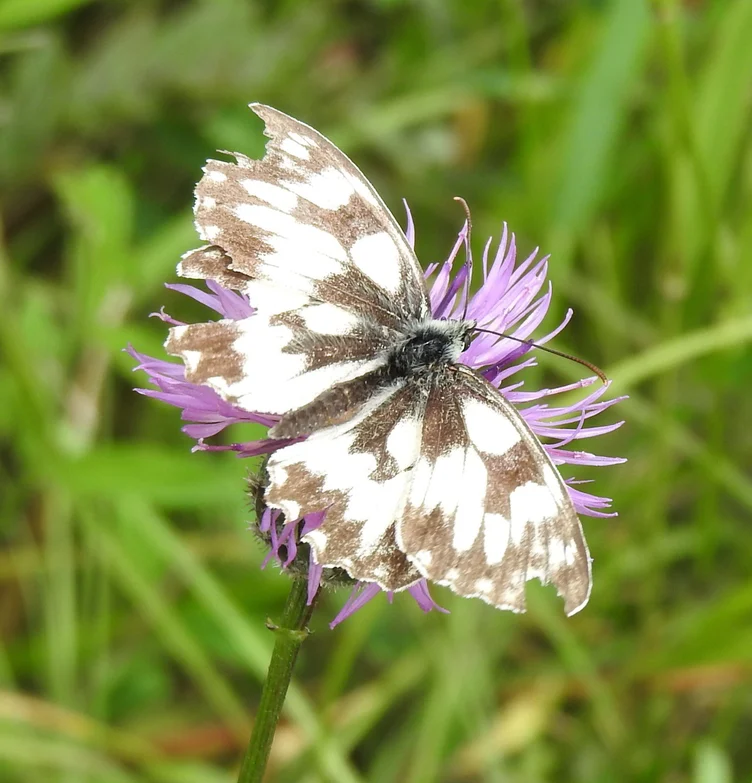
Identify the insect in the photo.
Melanargia galathea
